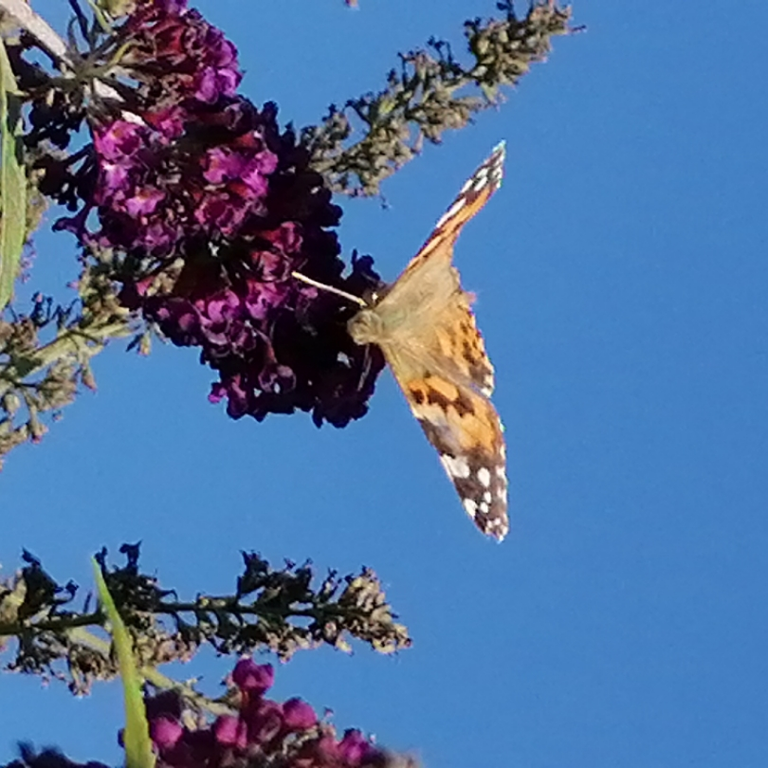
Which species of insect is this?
Vanessa cardui
